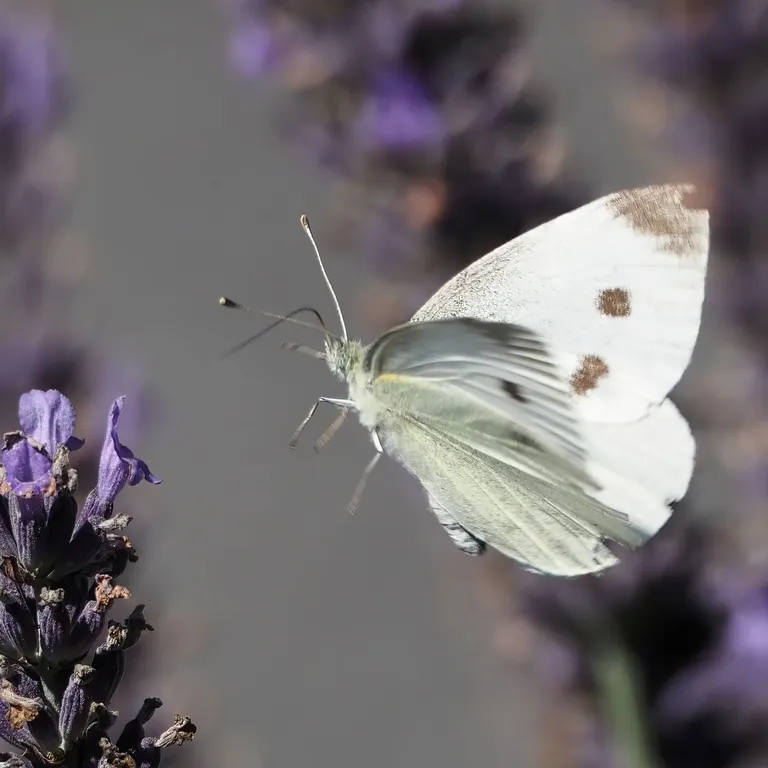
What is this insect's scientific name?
Pieris rapae
